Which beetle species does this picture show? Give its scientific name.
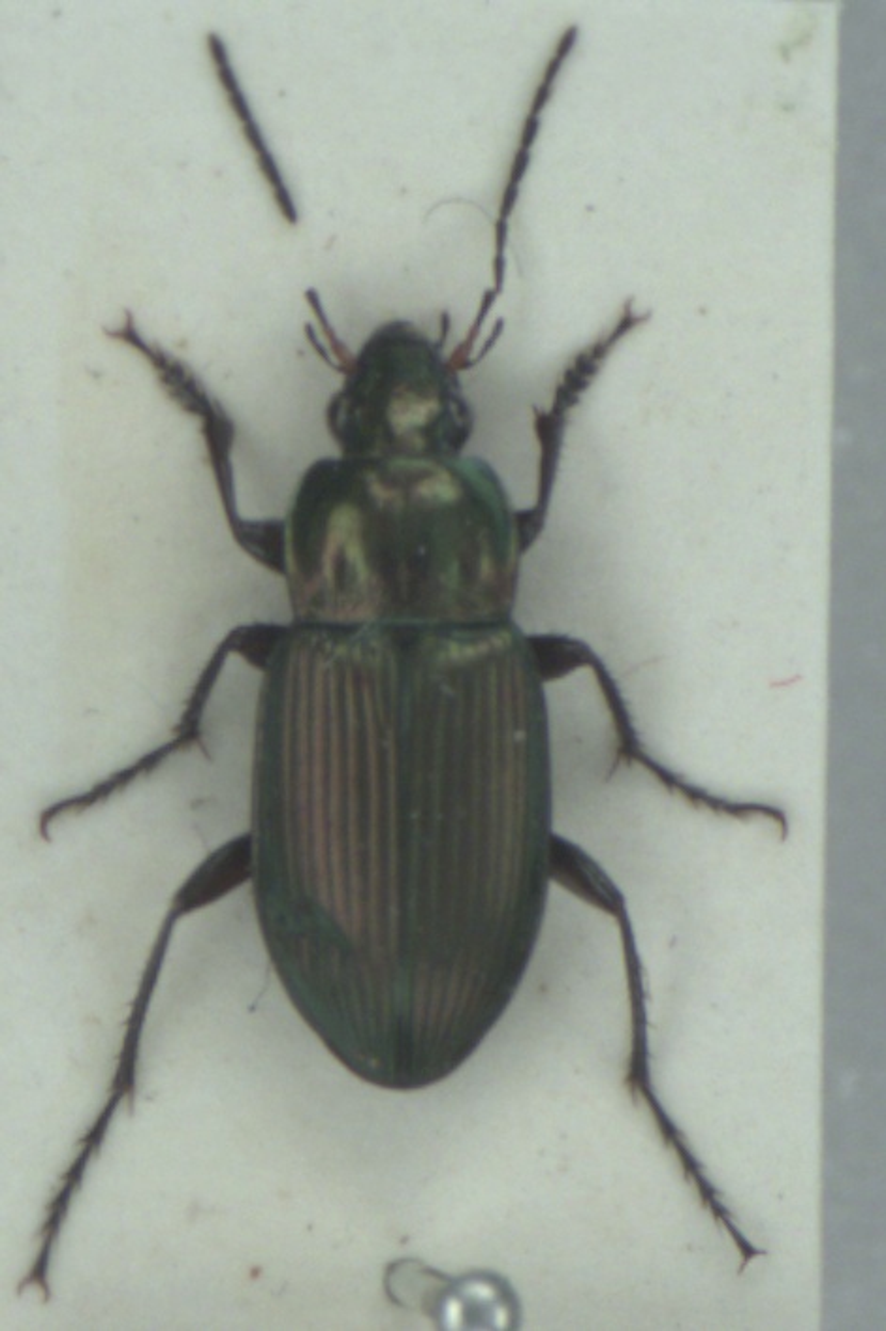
Poecilus cupreus
